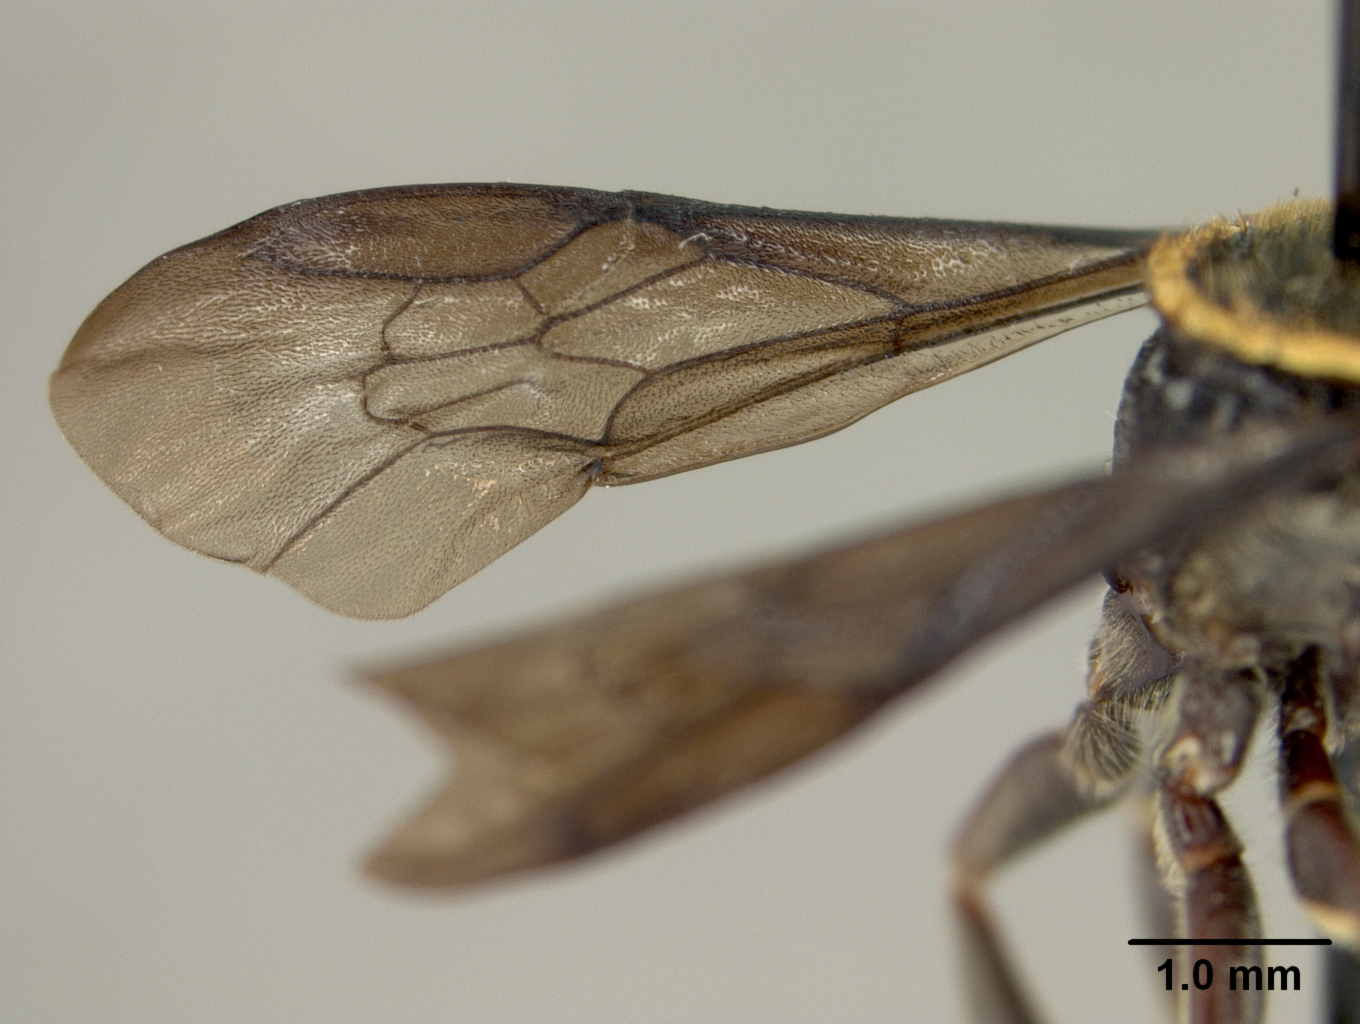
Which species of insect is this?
Hypanthidium beniense
